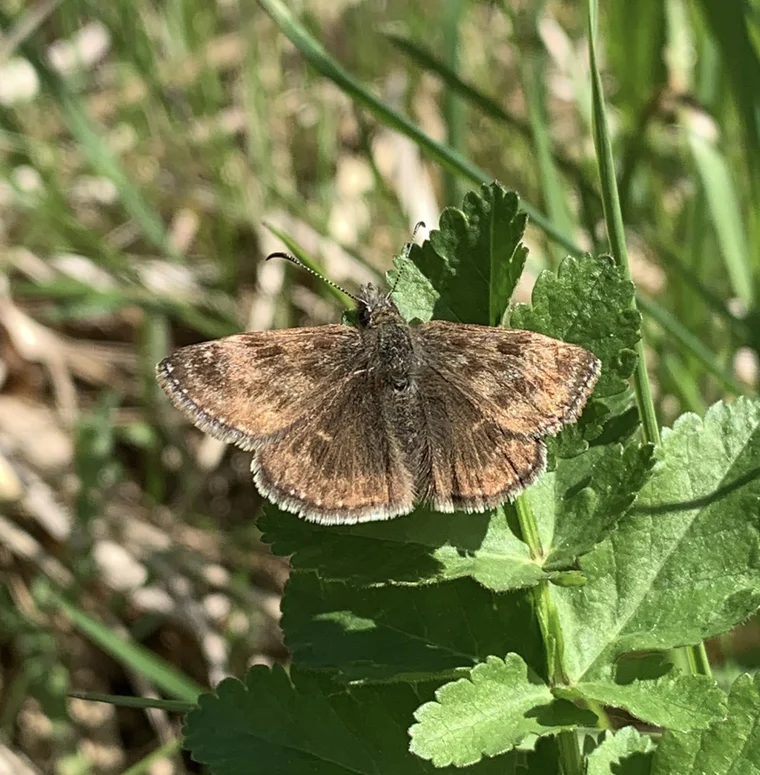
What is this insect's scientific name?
Erynnis tages
